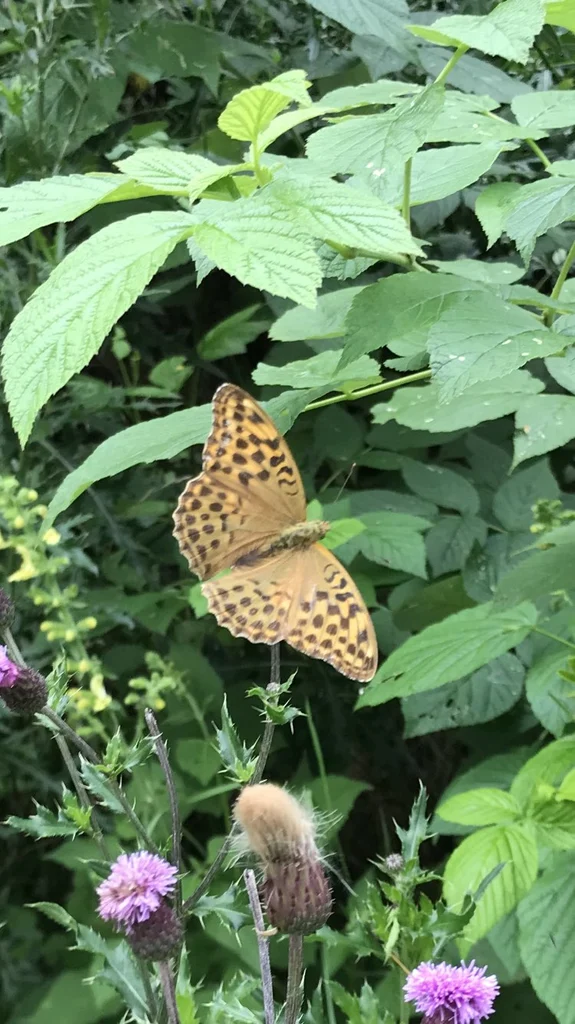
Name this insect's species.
Argynnis paphia
